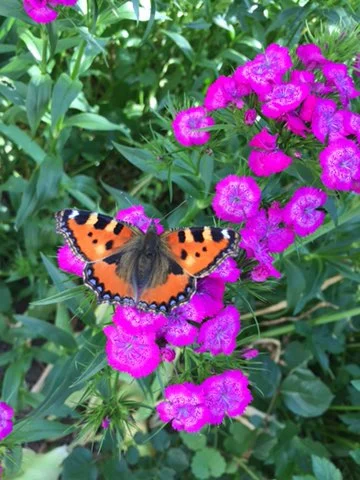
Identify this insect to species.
Aglais urticae
